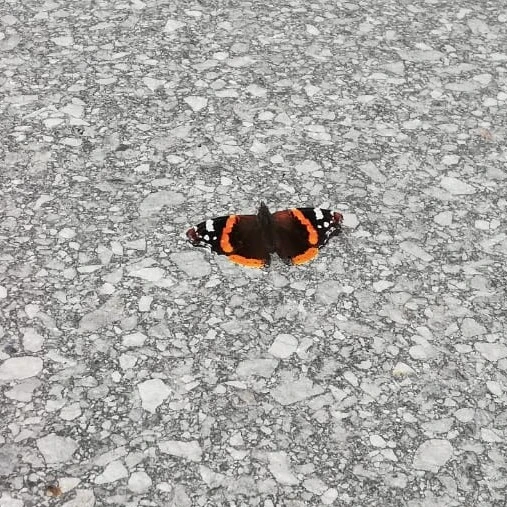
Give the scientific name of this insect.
Vanessa atalanta
